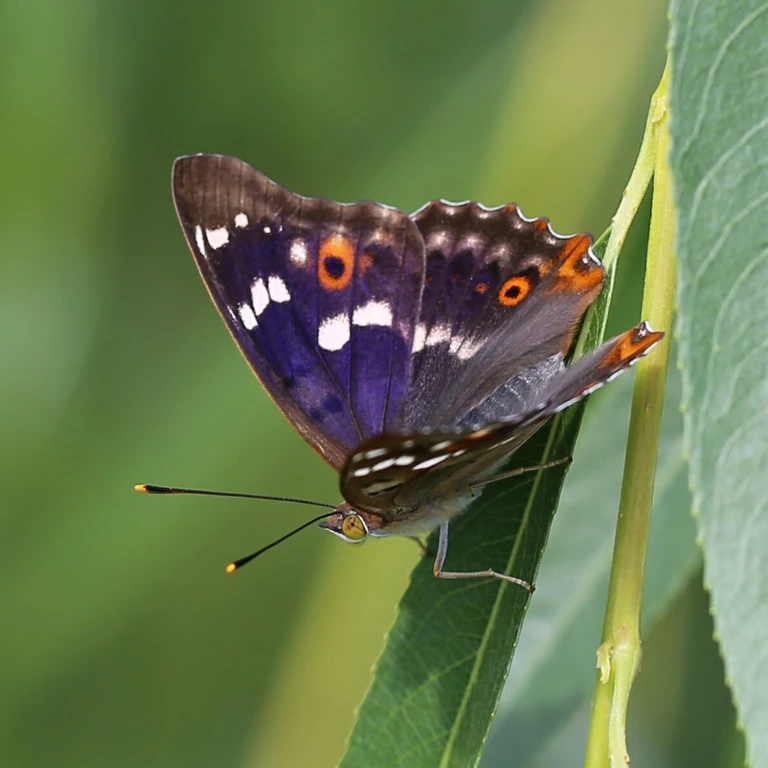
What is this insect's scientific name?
Apatura ilia
